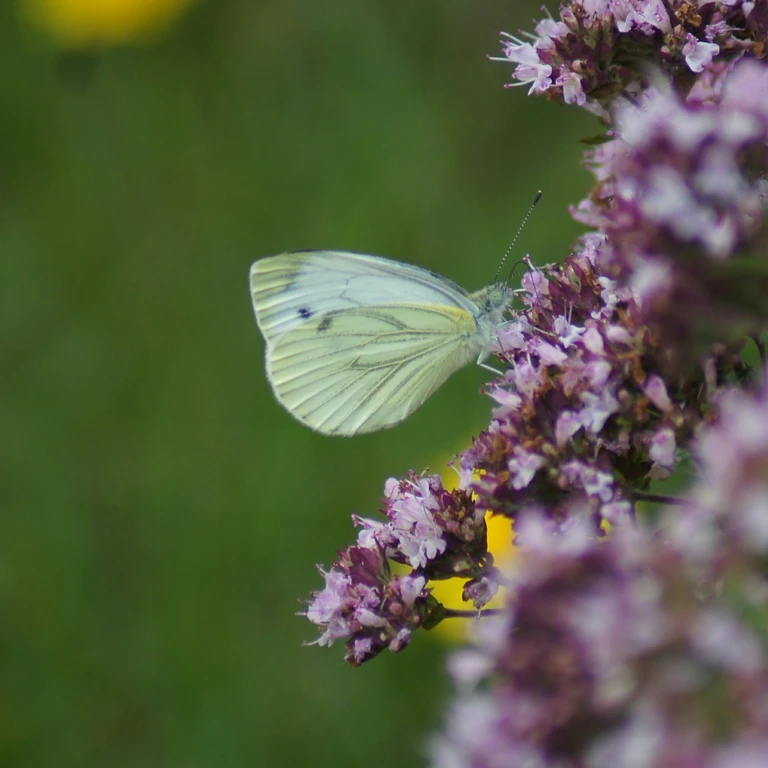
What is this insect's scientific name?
Pieris napi
